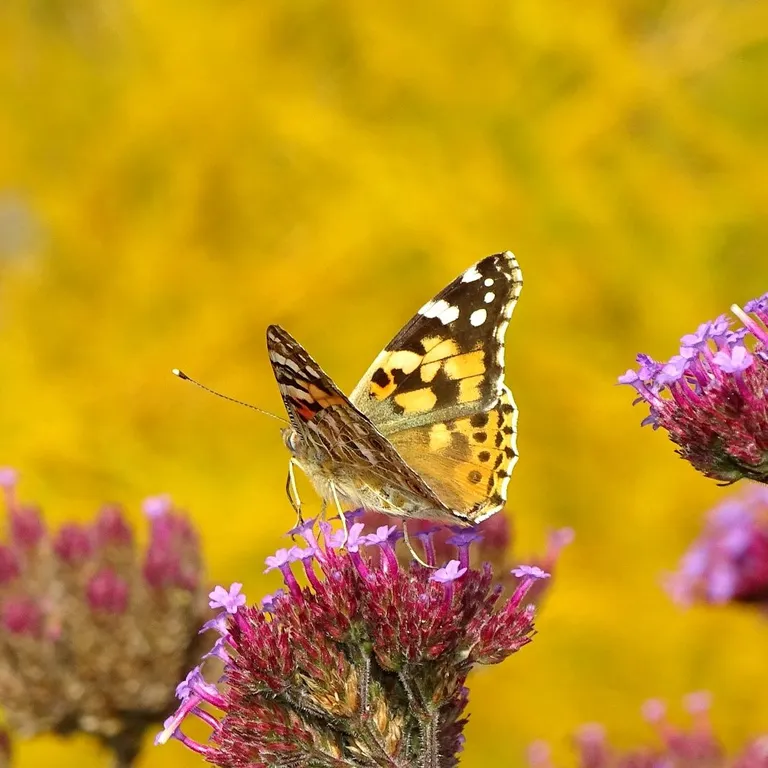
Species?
Vanessa cardui
